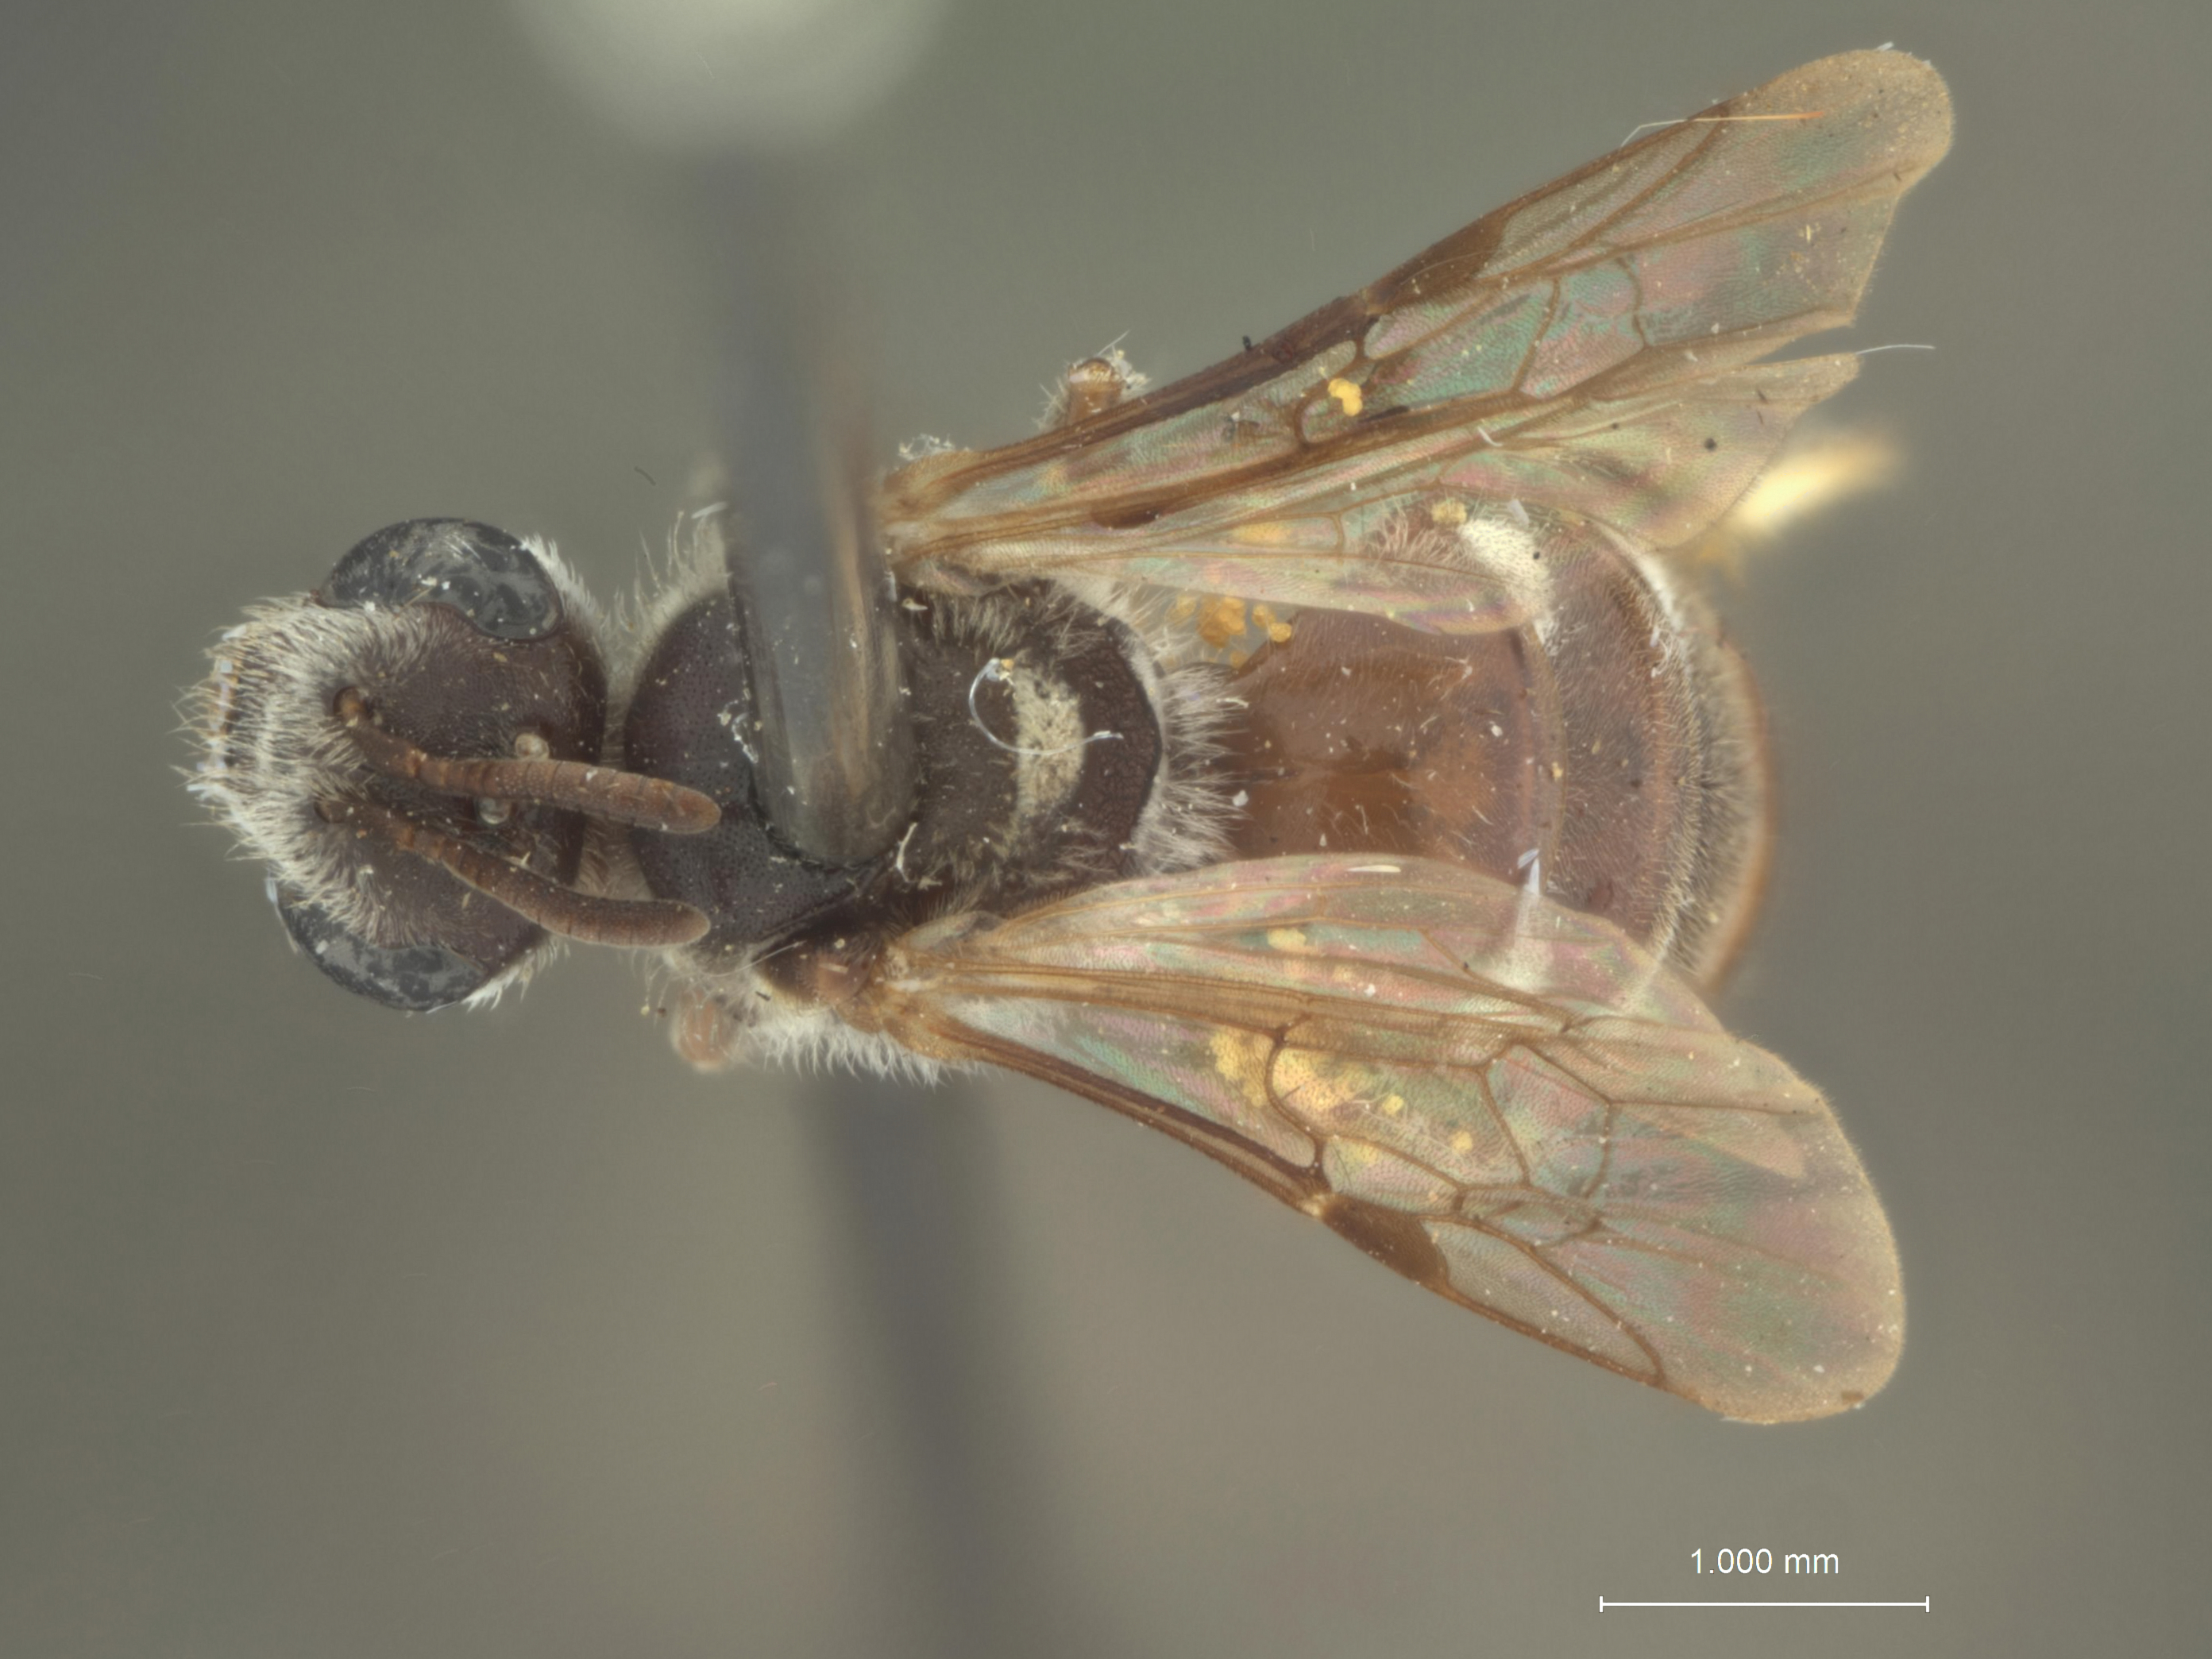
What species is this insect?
Halictus hewetti
